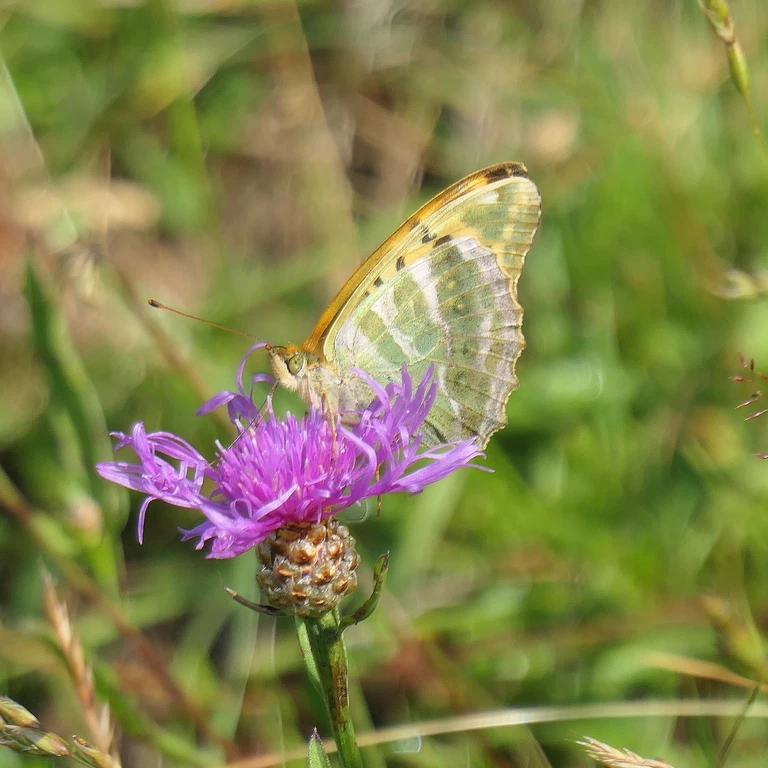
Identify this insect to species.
Argynnis paphia
